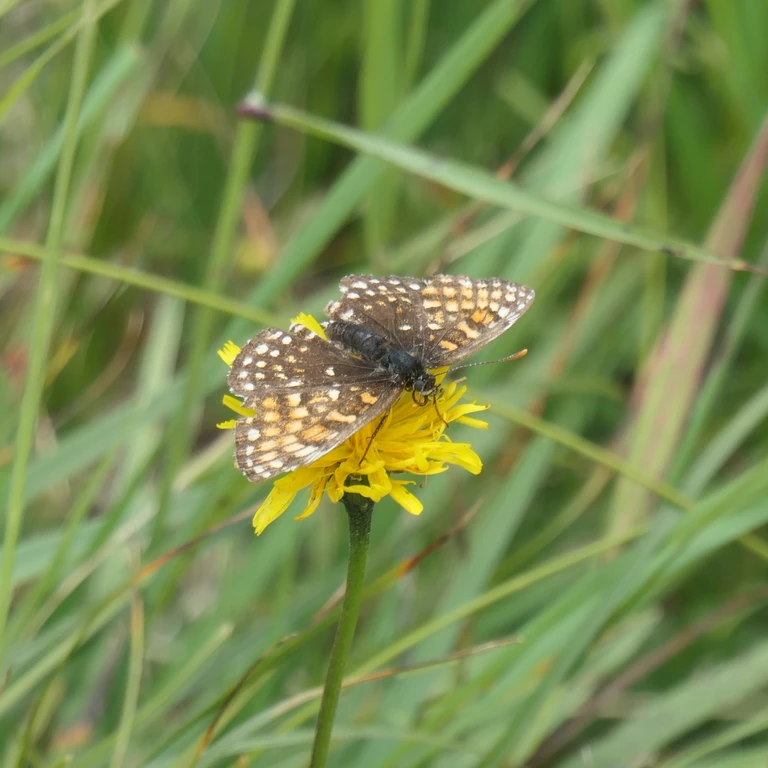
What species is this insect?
Melitaea diamina
